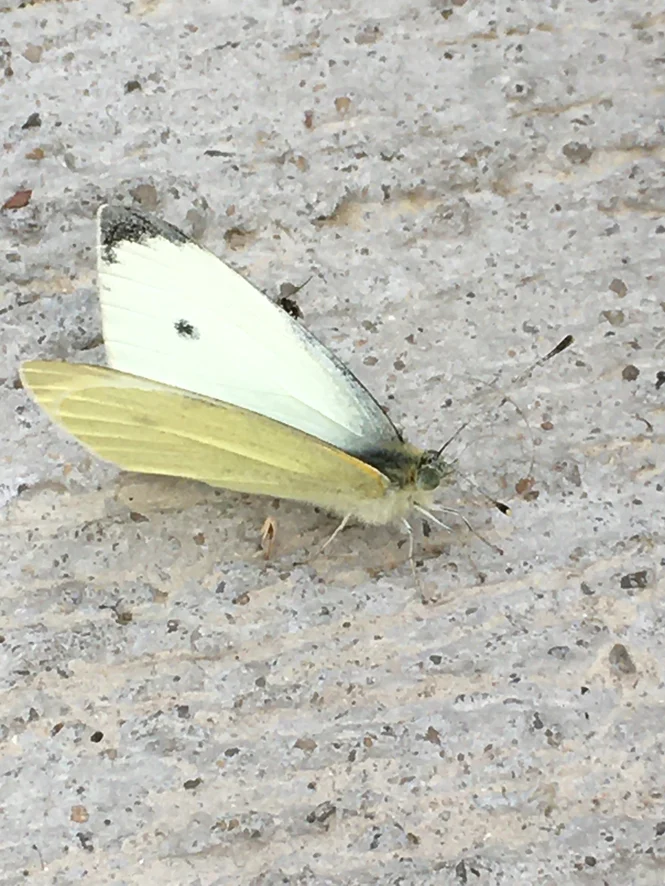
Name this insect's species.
Pieris rapae
